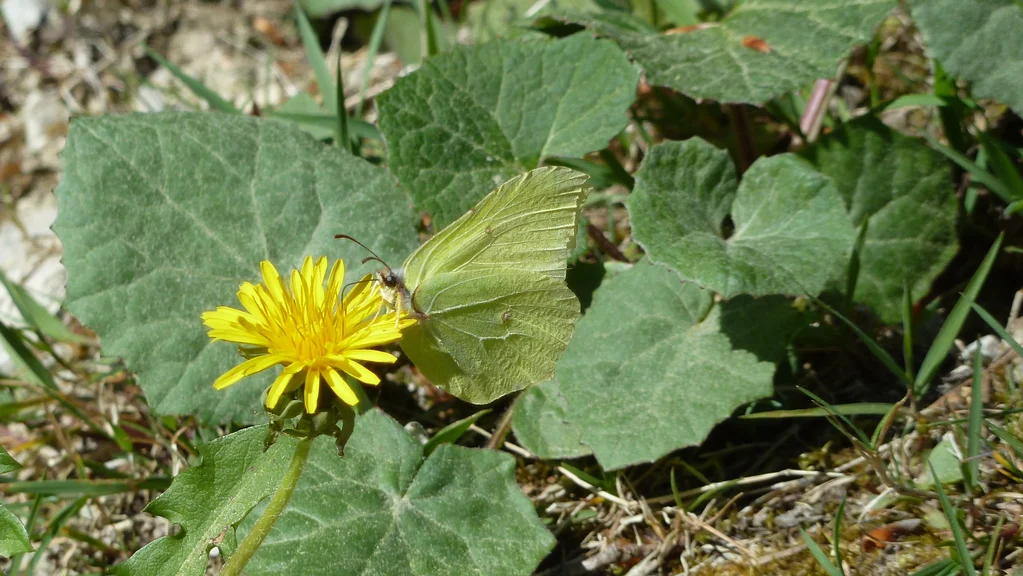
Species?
Gonepteryx rhamni
